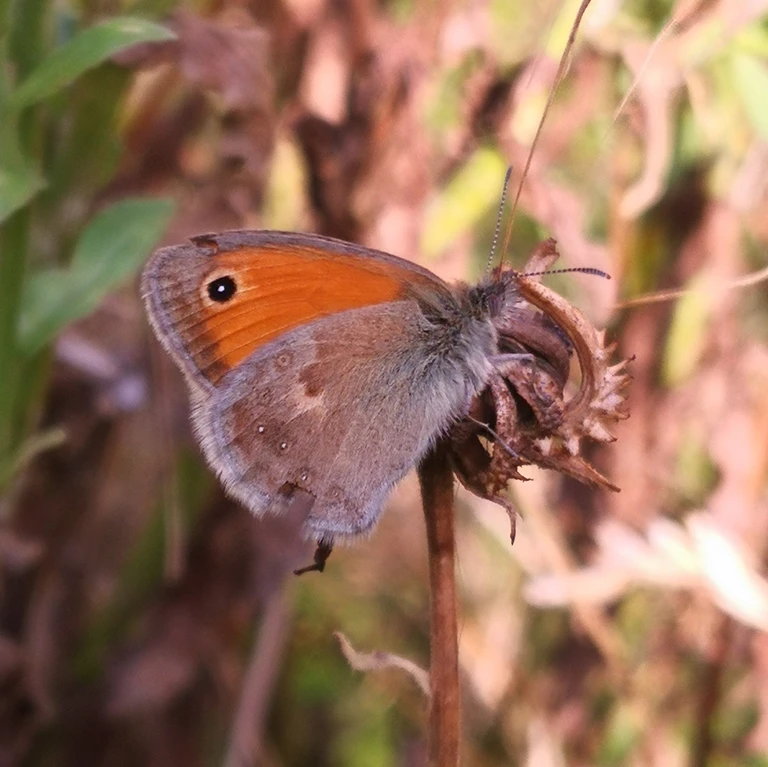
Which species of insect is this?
Coenonympha pamphilus
